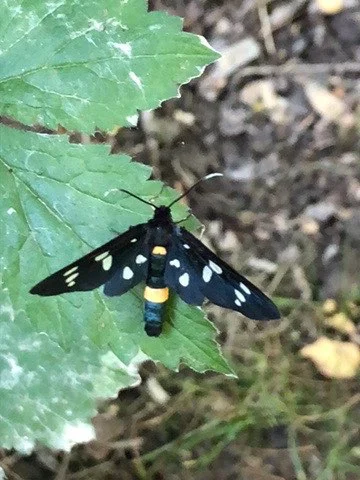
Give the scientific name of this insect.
Amata phegea
